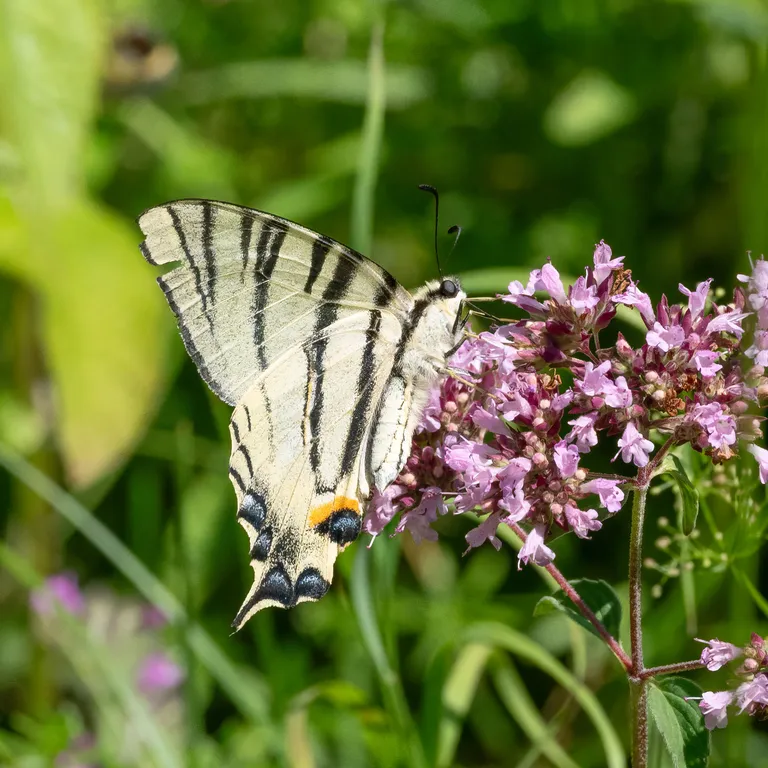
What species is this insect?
Iphiclides podalirius
